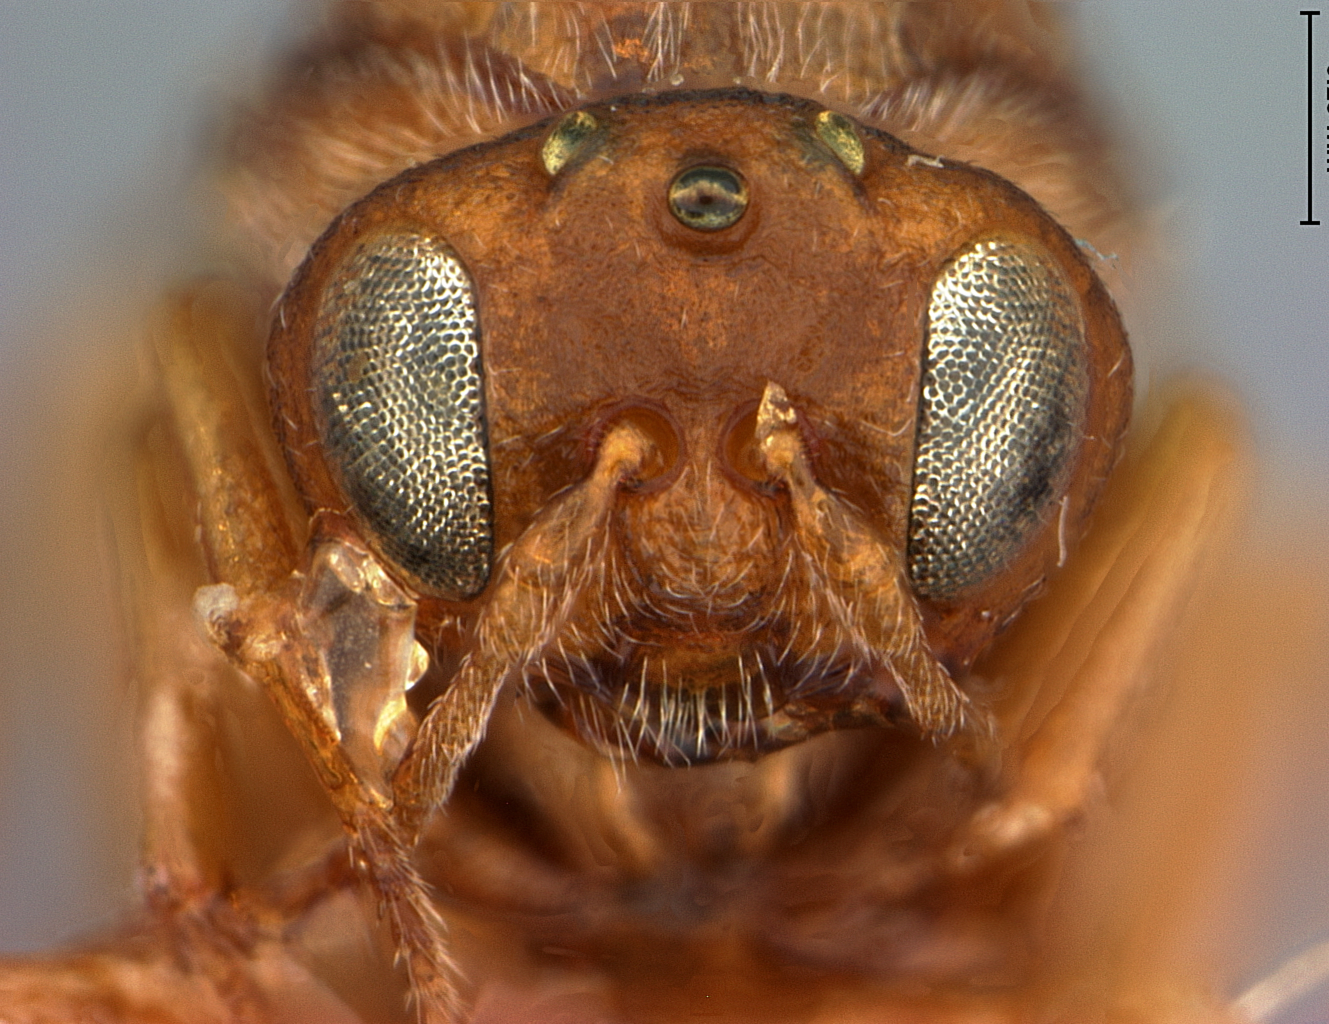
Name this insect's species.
Andricus coronus
